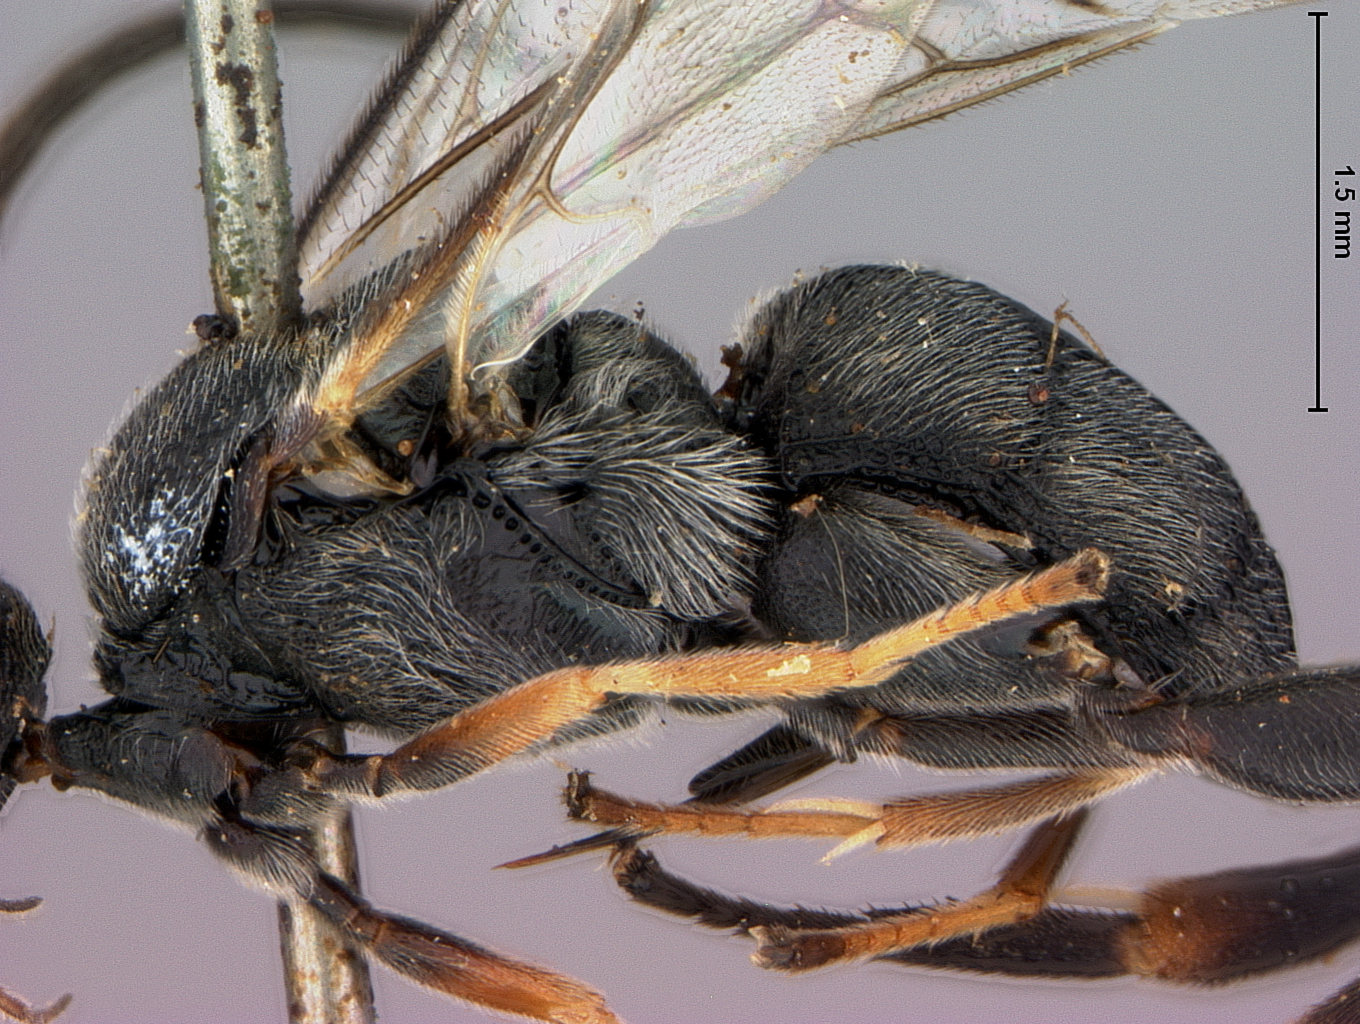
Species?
Odontofornica tagalog
